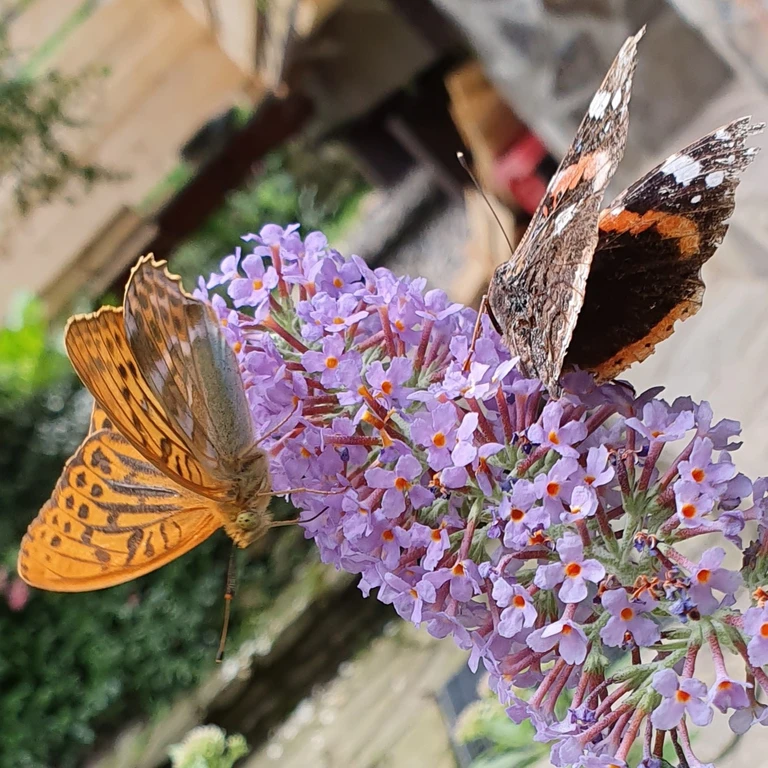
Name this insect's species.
Vanessa atalanta
